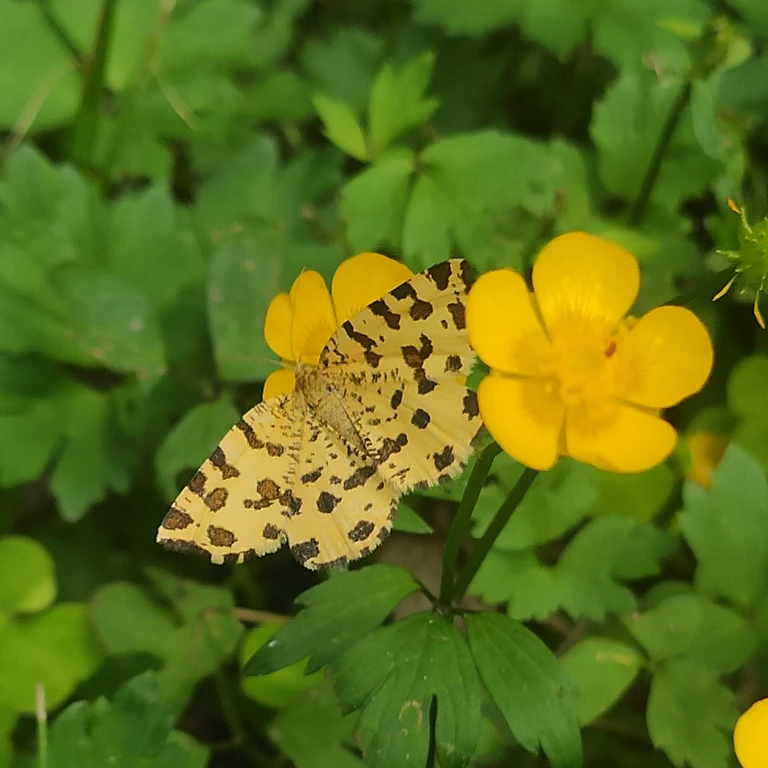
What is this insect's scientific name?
Pseudopanthera macularia
